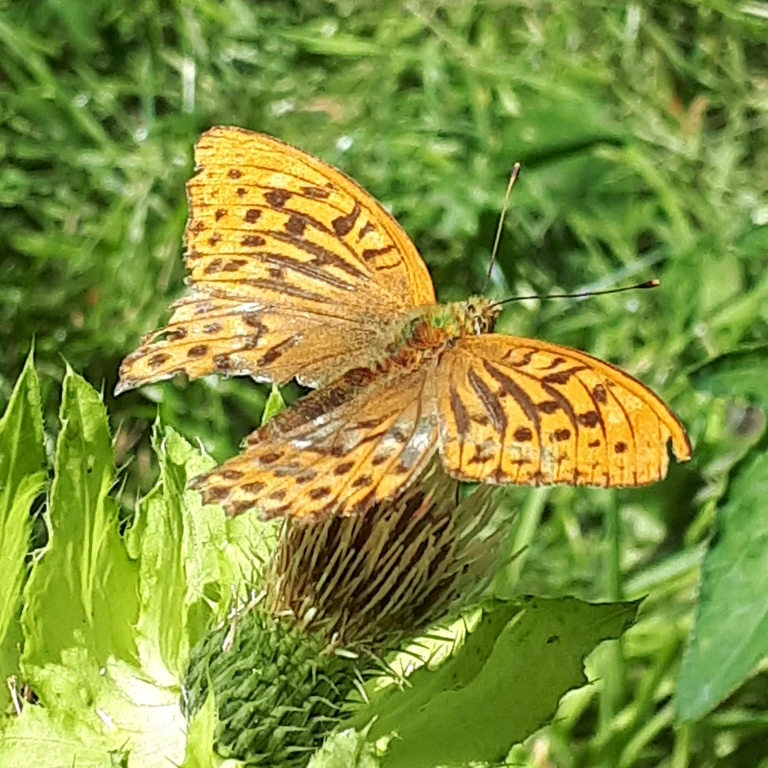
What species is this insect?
Argynnis paphia
